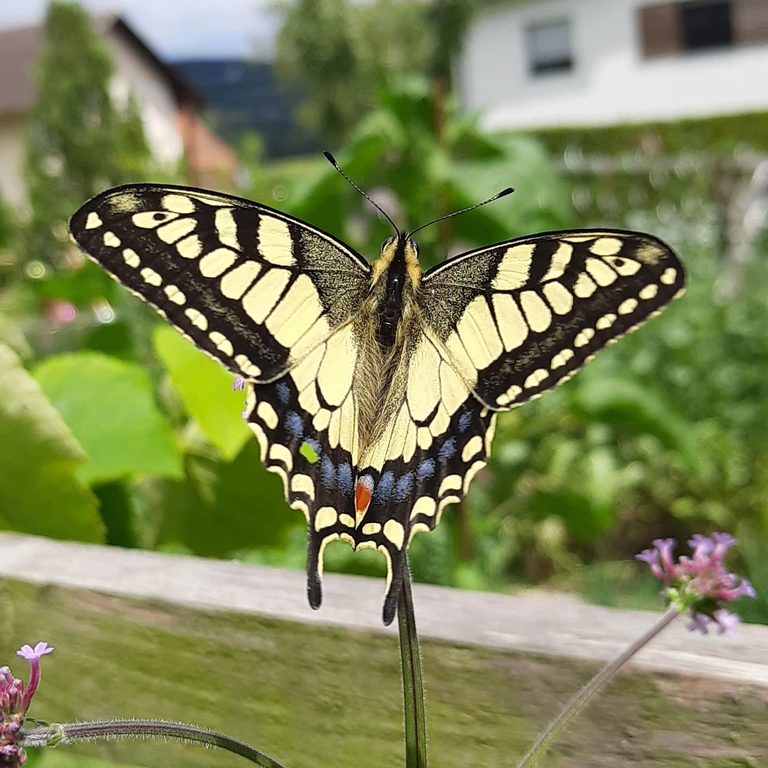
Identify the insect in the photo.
Papilio machaon
